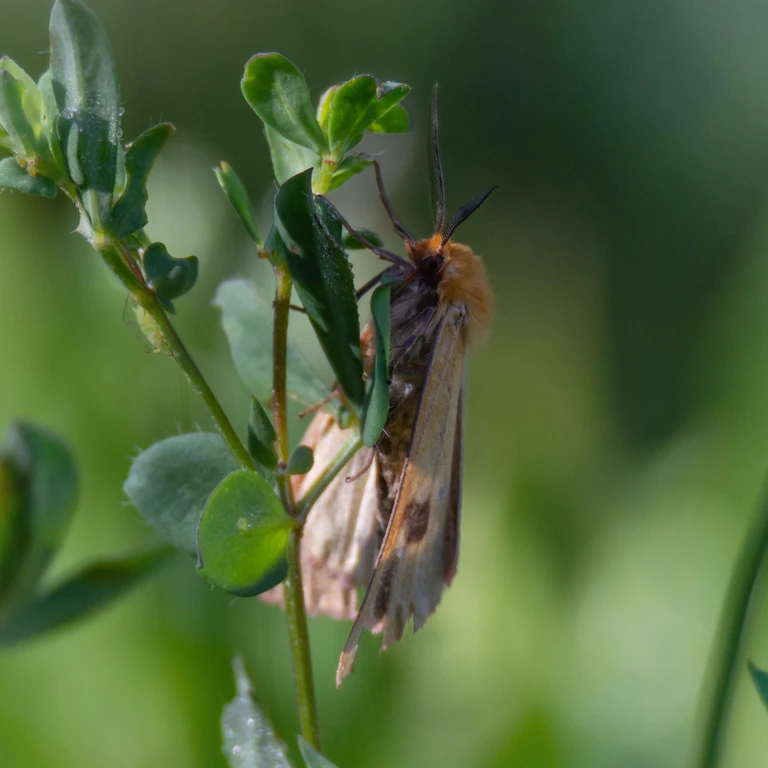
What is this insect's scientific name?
Diacrisia sannio
